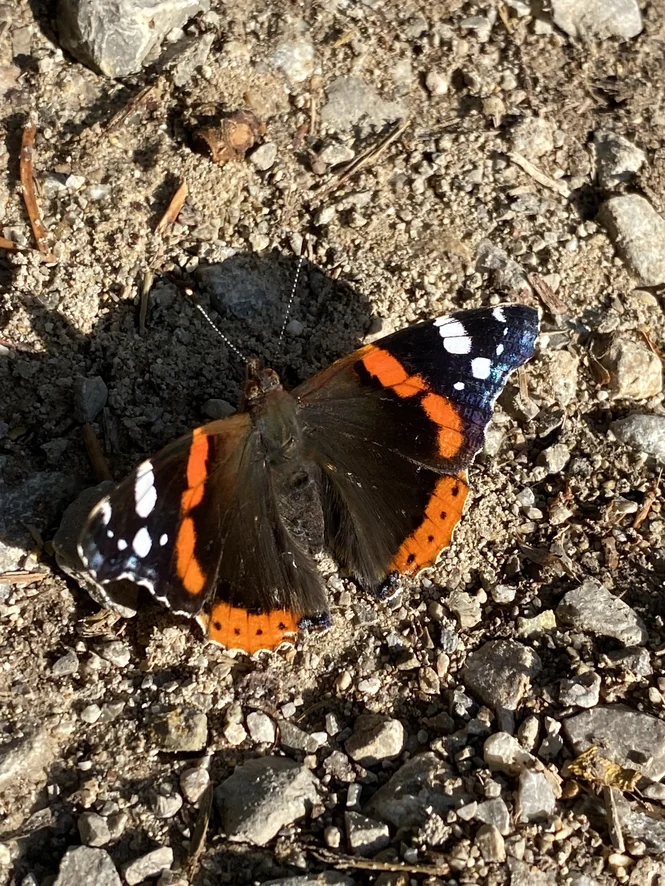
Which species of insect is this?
Vanessa atalanta
